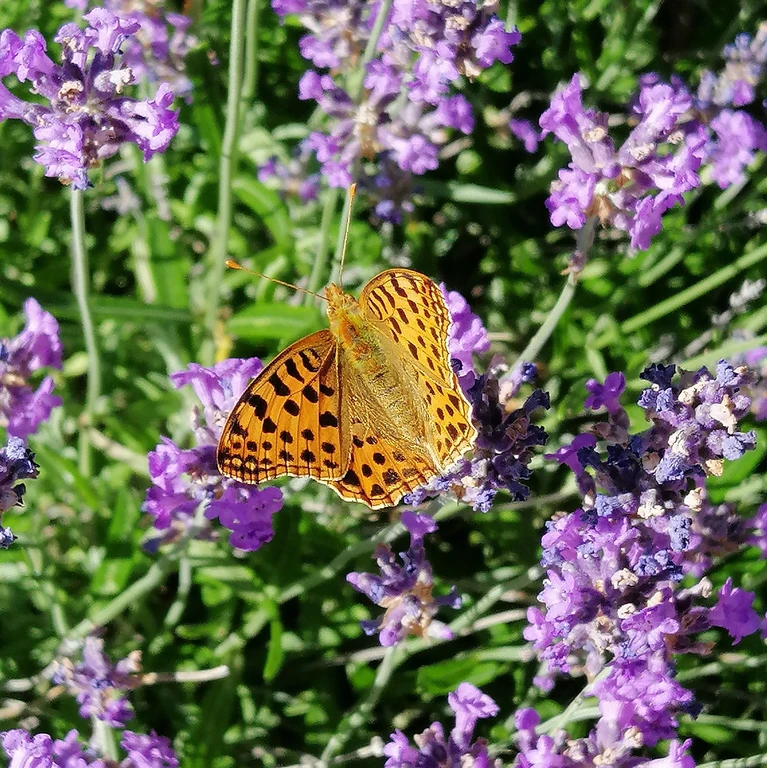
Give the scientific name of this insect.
Issoria lathonia
